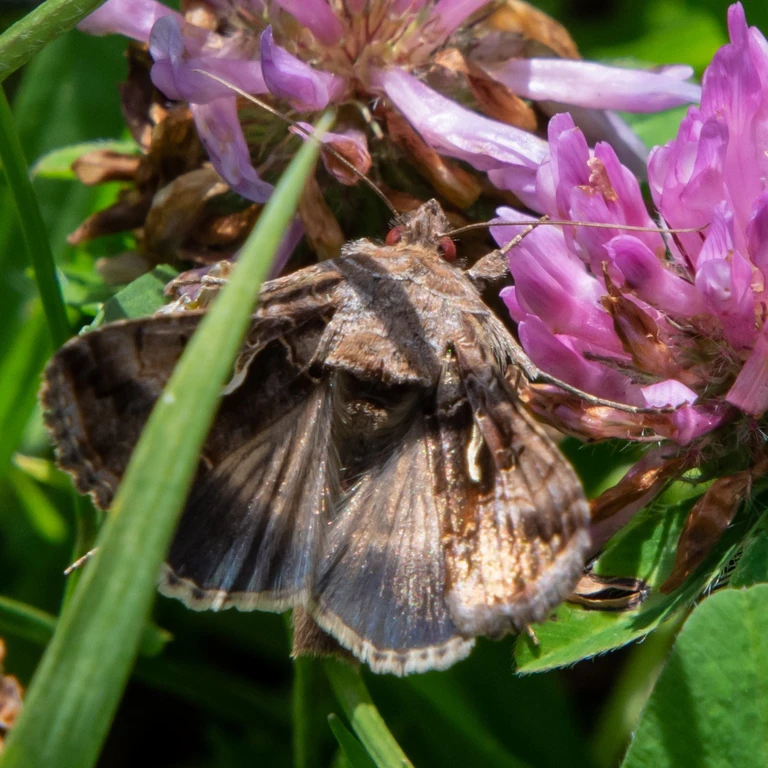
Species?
Autographa gamma
